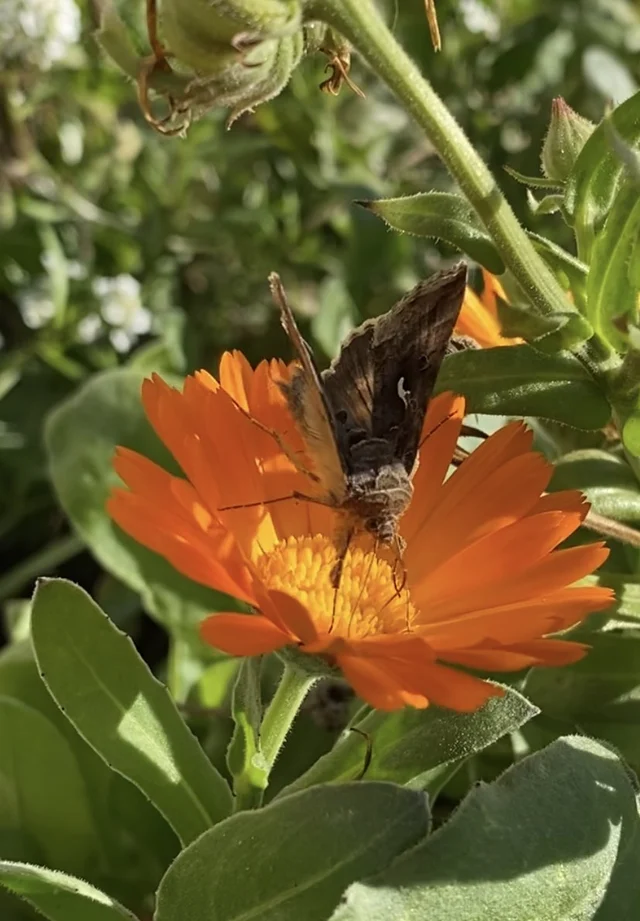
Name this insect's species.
Autographa gamma
